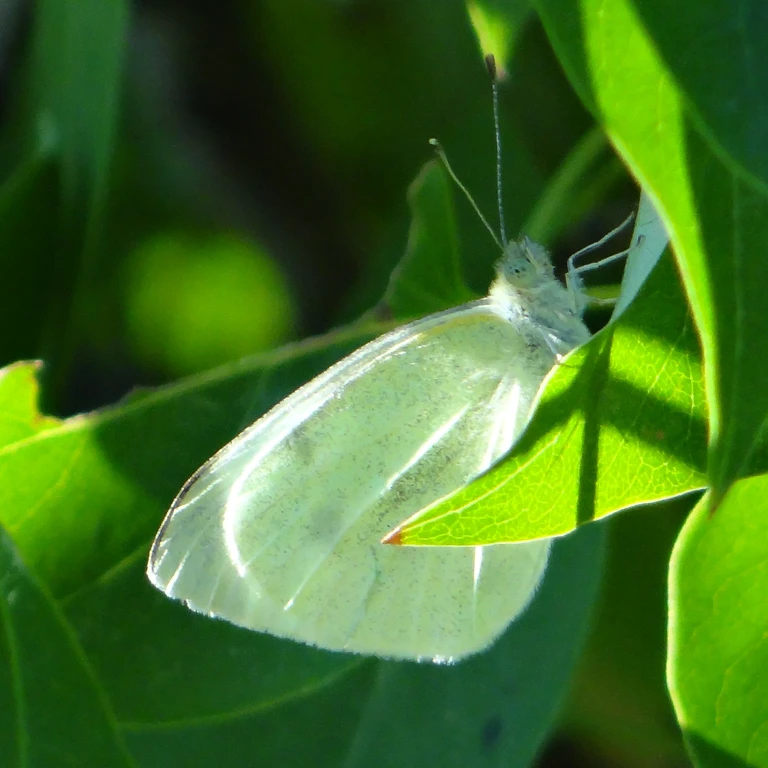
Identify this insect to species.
Pieris rapae
